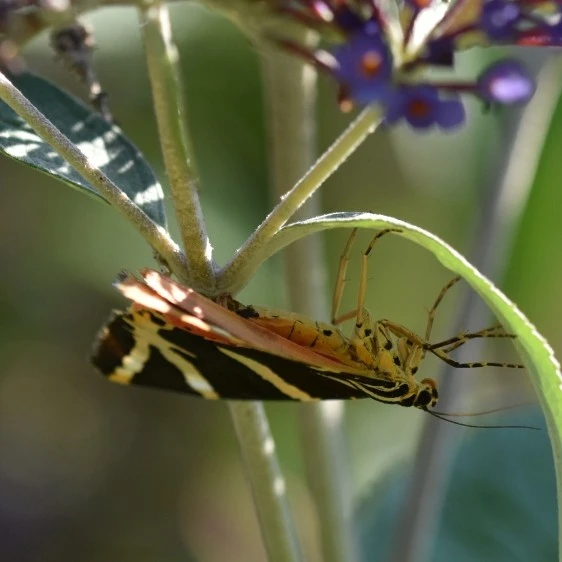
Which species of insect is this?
Euplagia quadripunctaria
